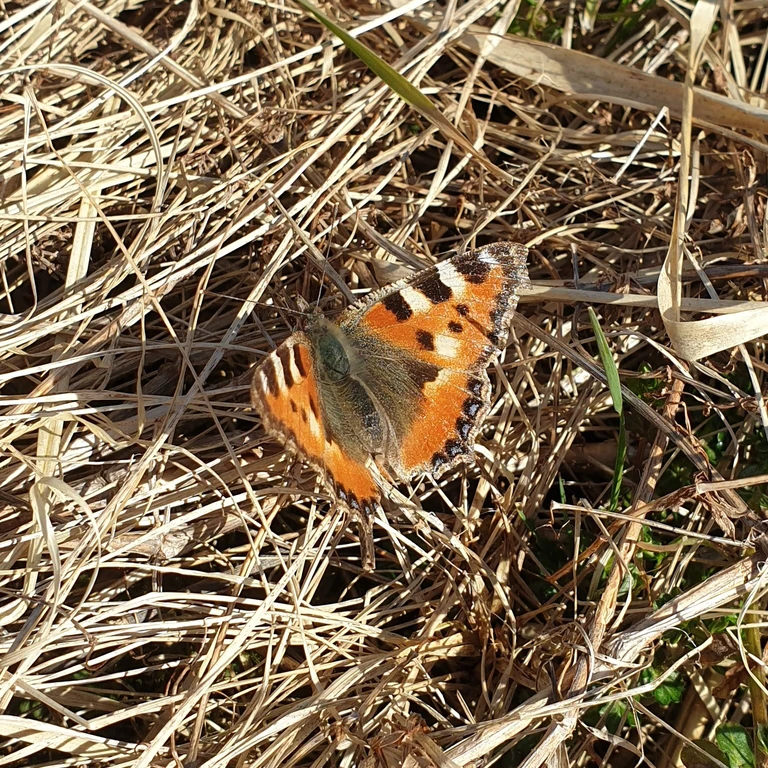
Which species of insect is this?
Aglais urticae
